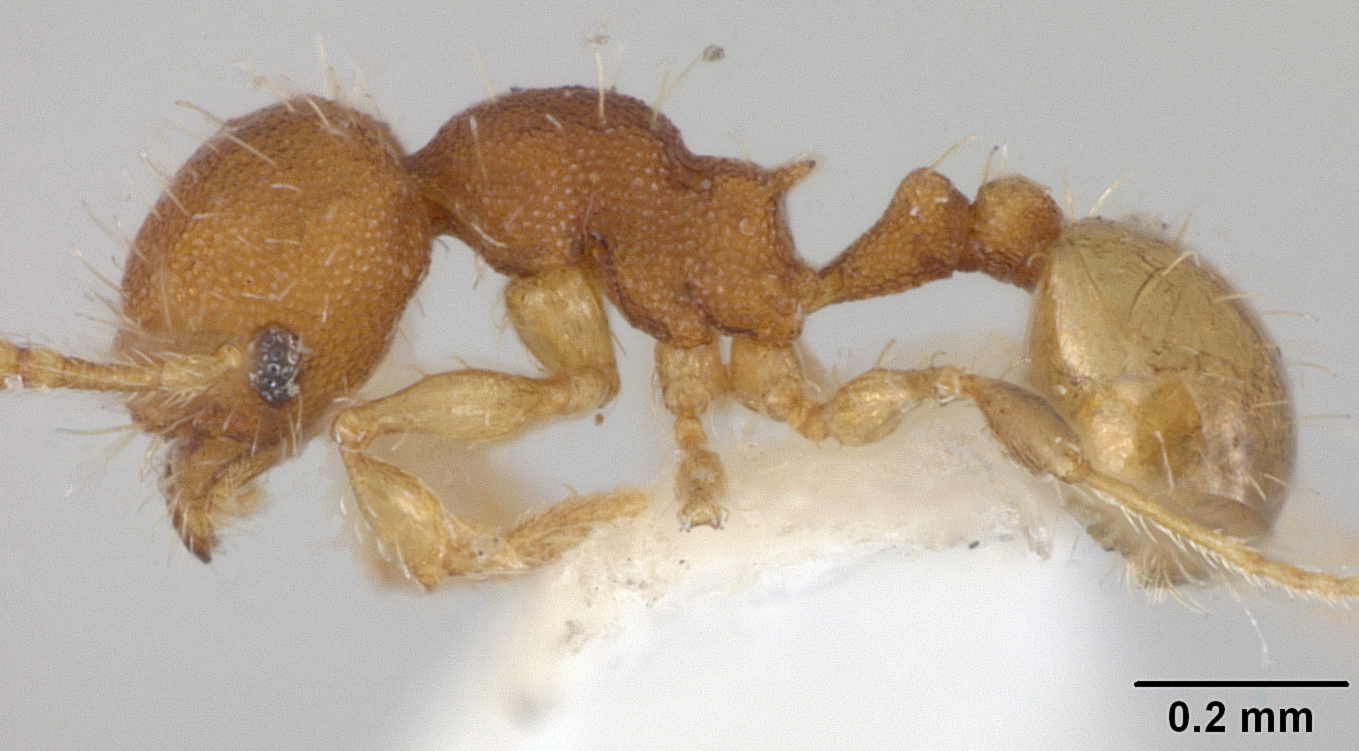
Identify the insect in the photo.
Pheidole zeteki
